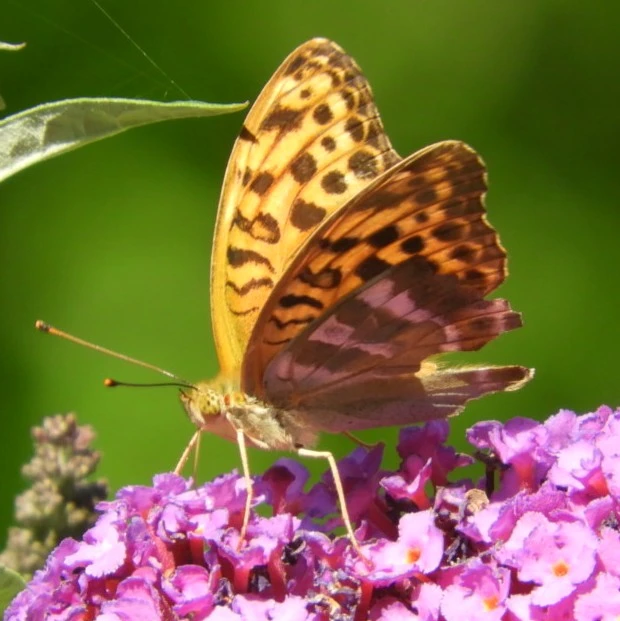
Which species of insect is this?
Argynnis paphia
